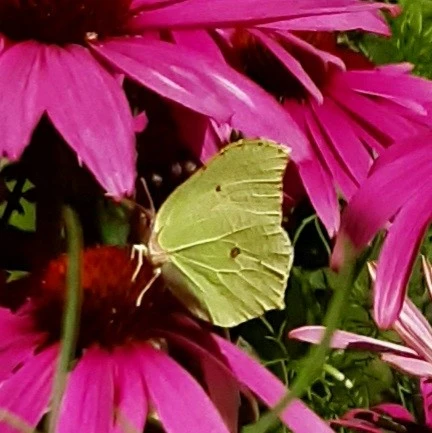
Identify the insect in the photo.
Gonepteryx rhamni
